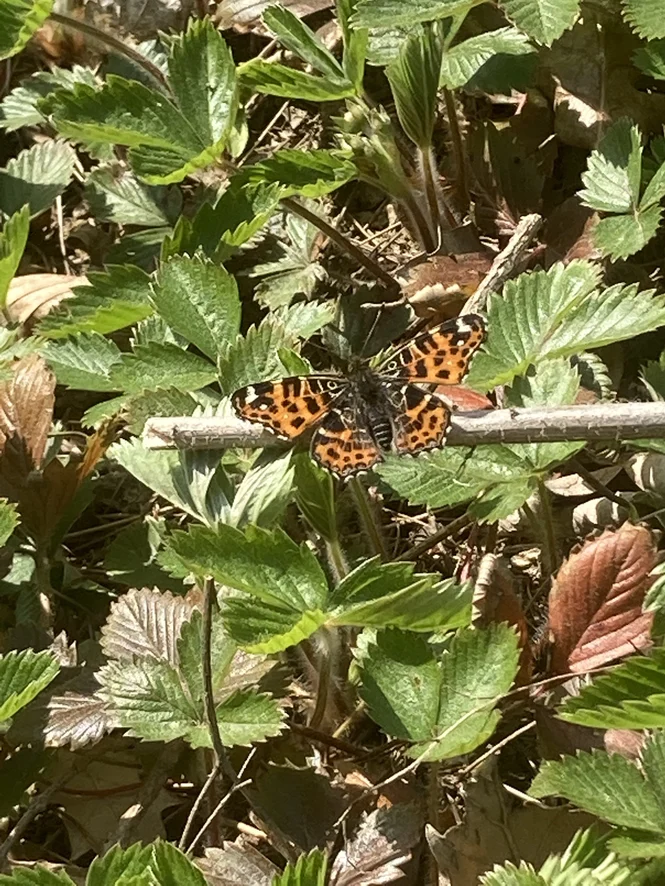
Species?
Araschnia levana
